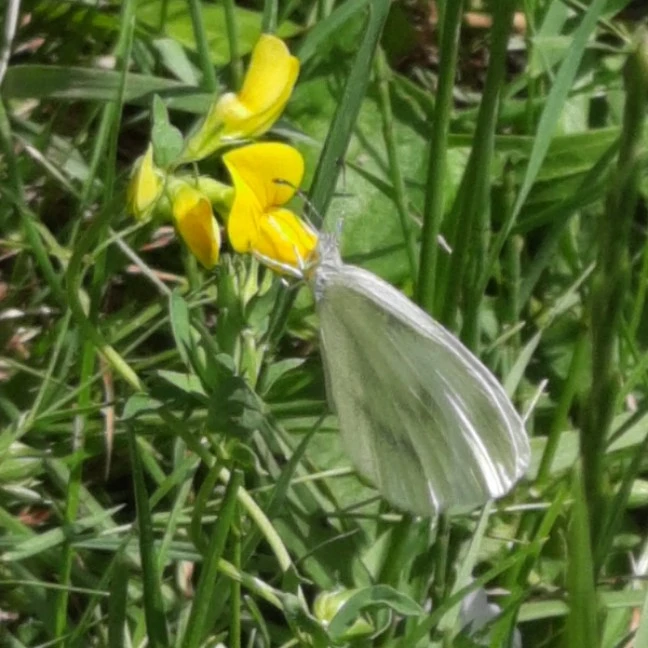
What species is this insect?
Leptidea sinapis/juvernica
